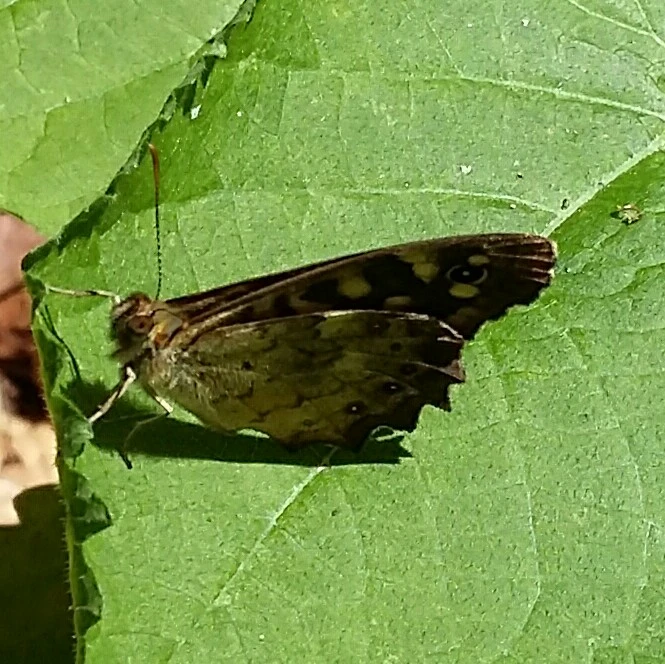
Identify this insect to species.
Pararge aegeria
